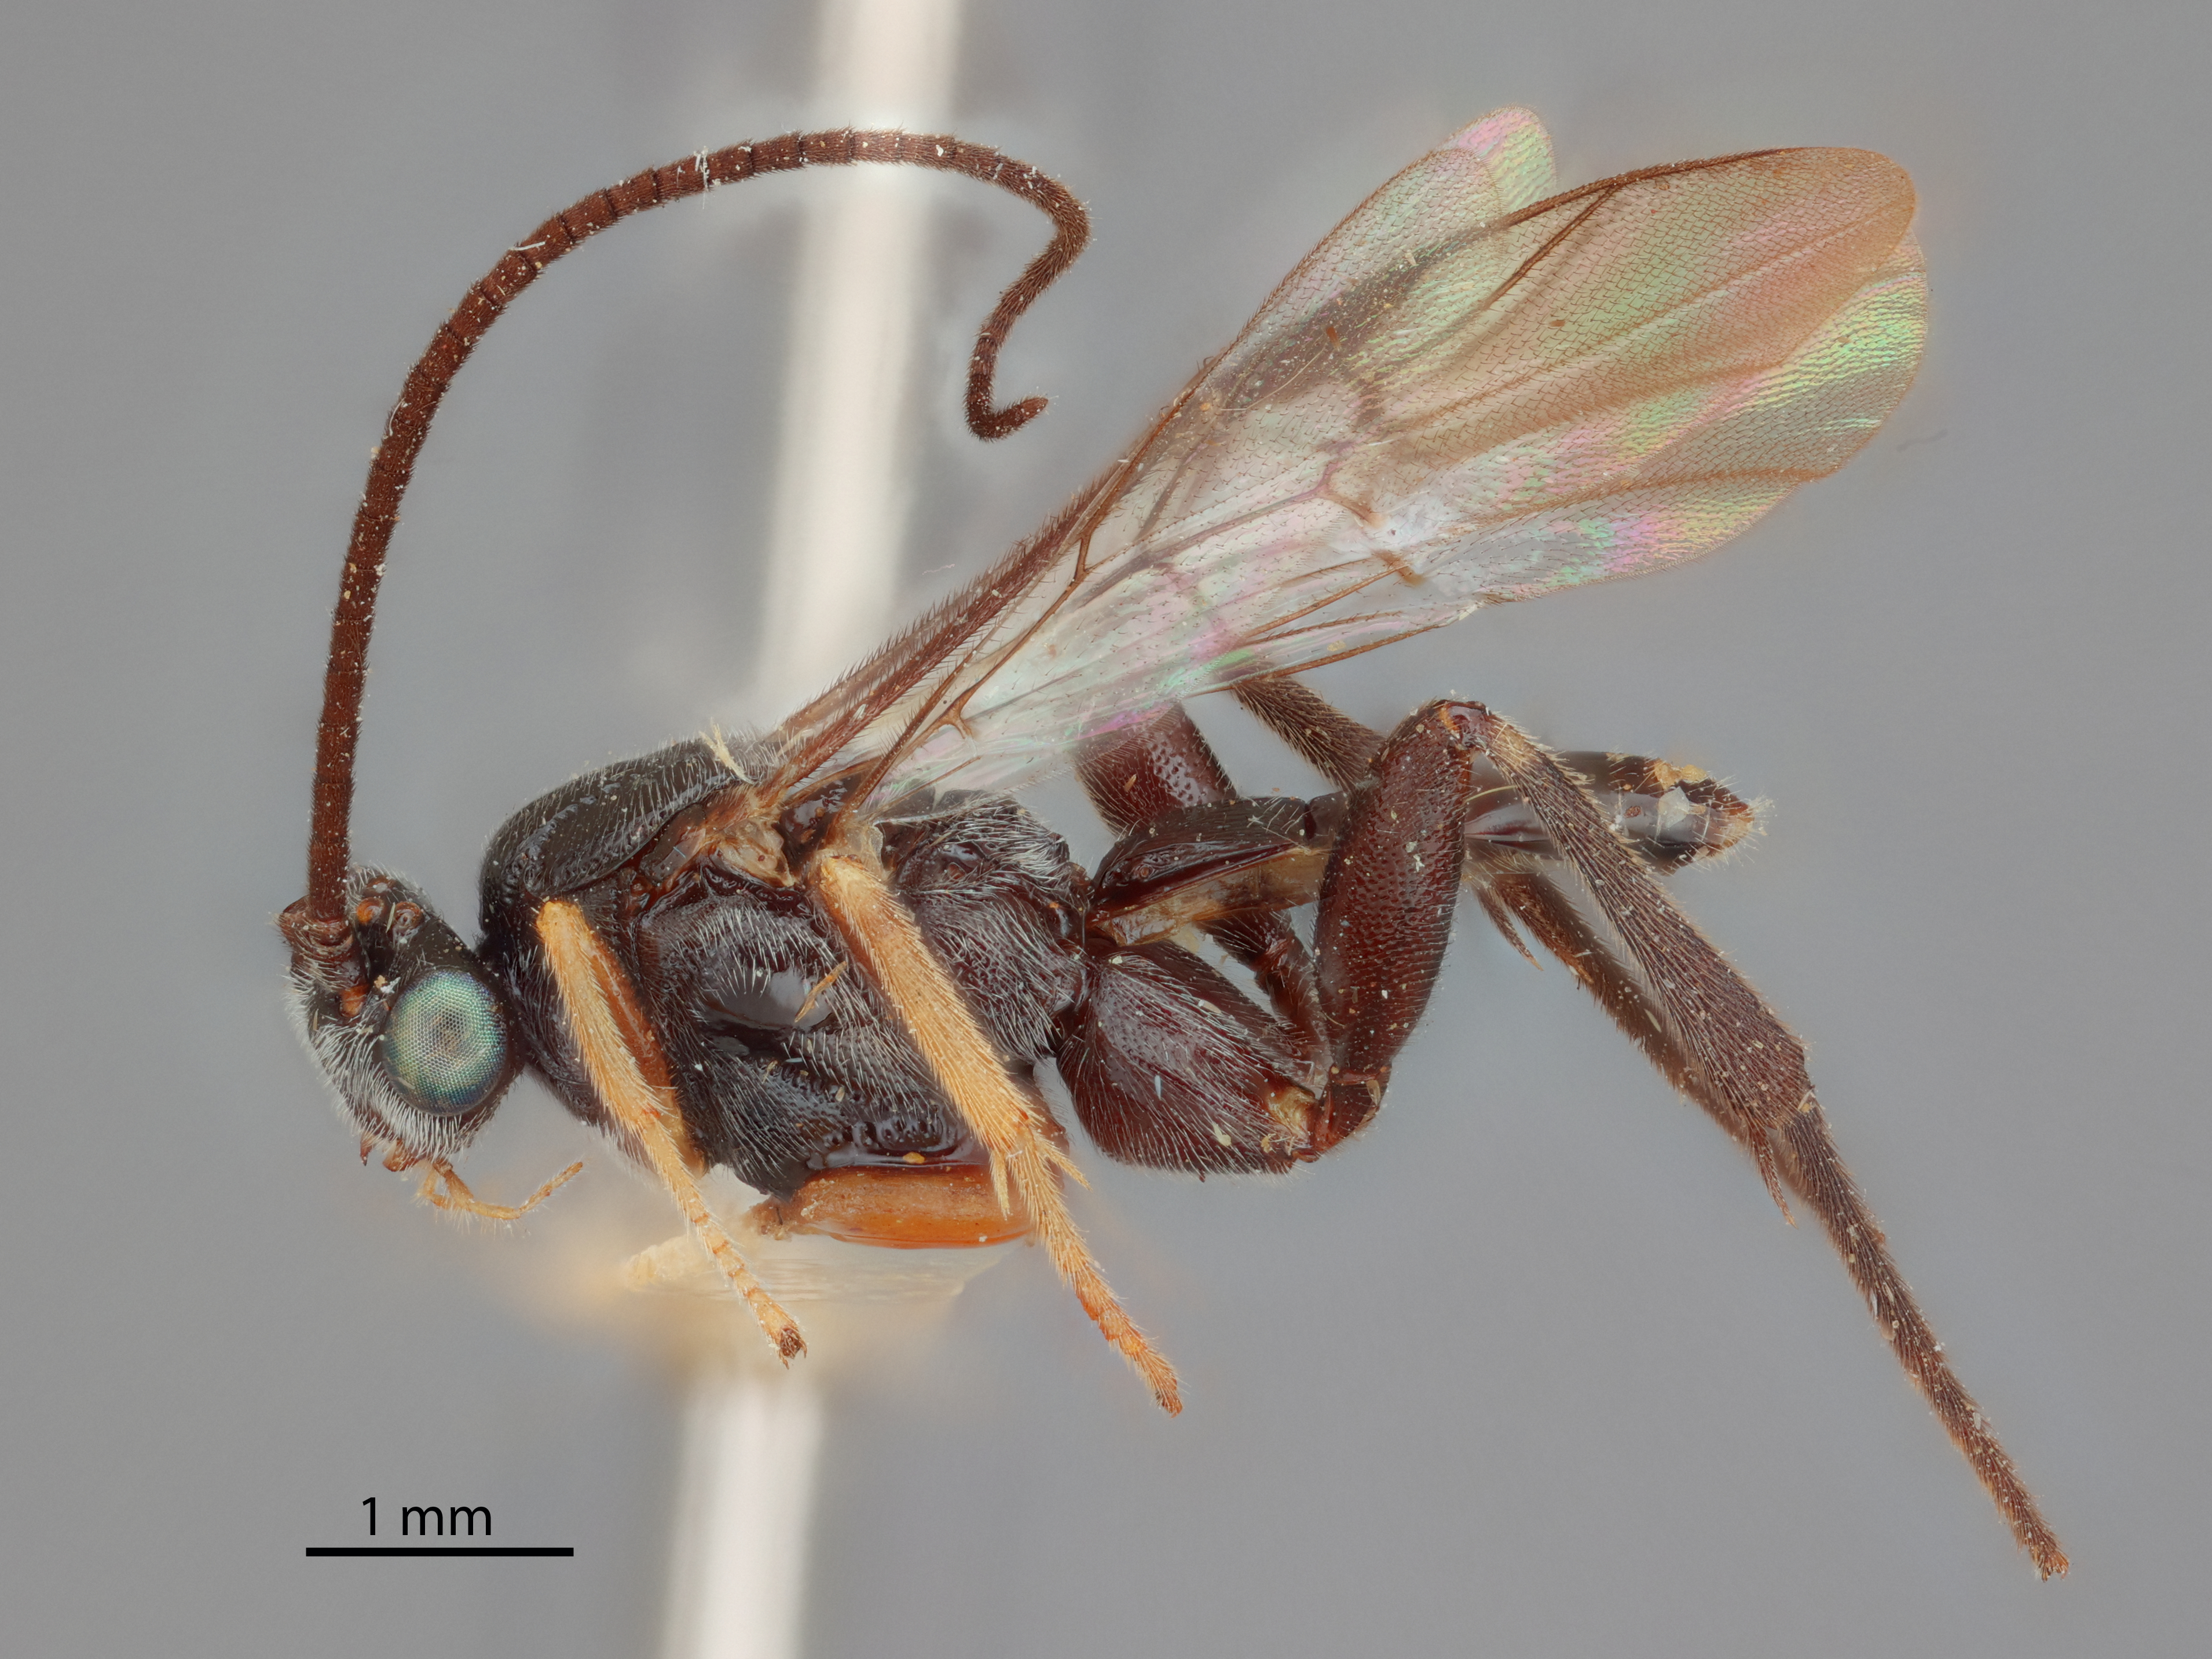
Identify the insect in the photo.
Baeognatha luzonica
